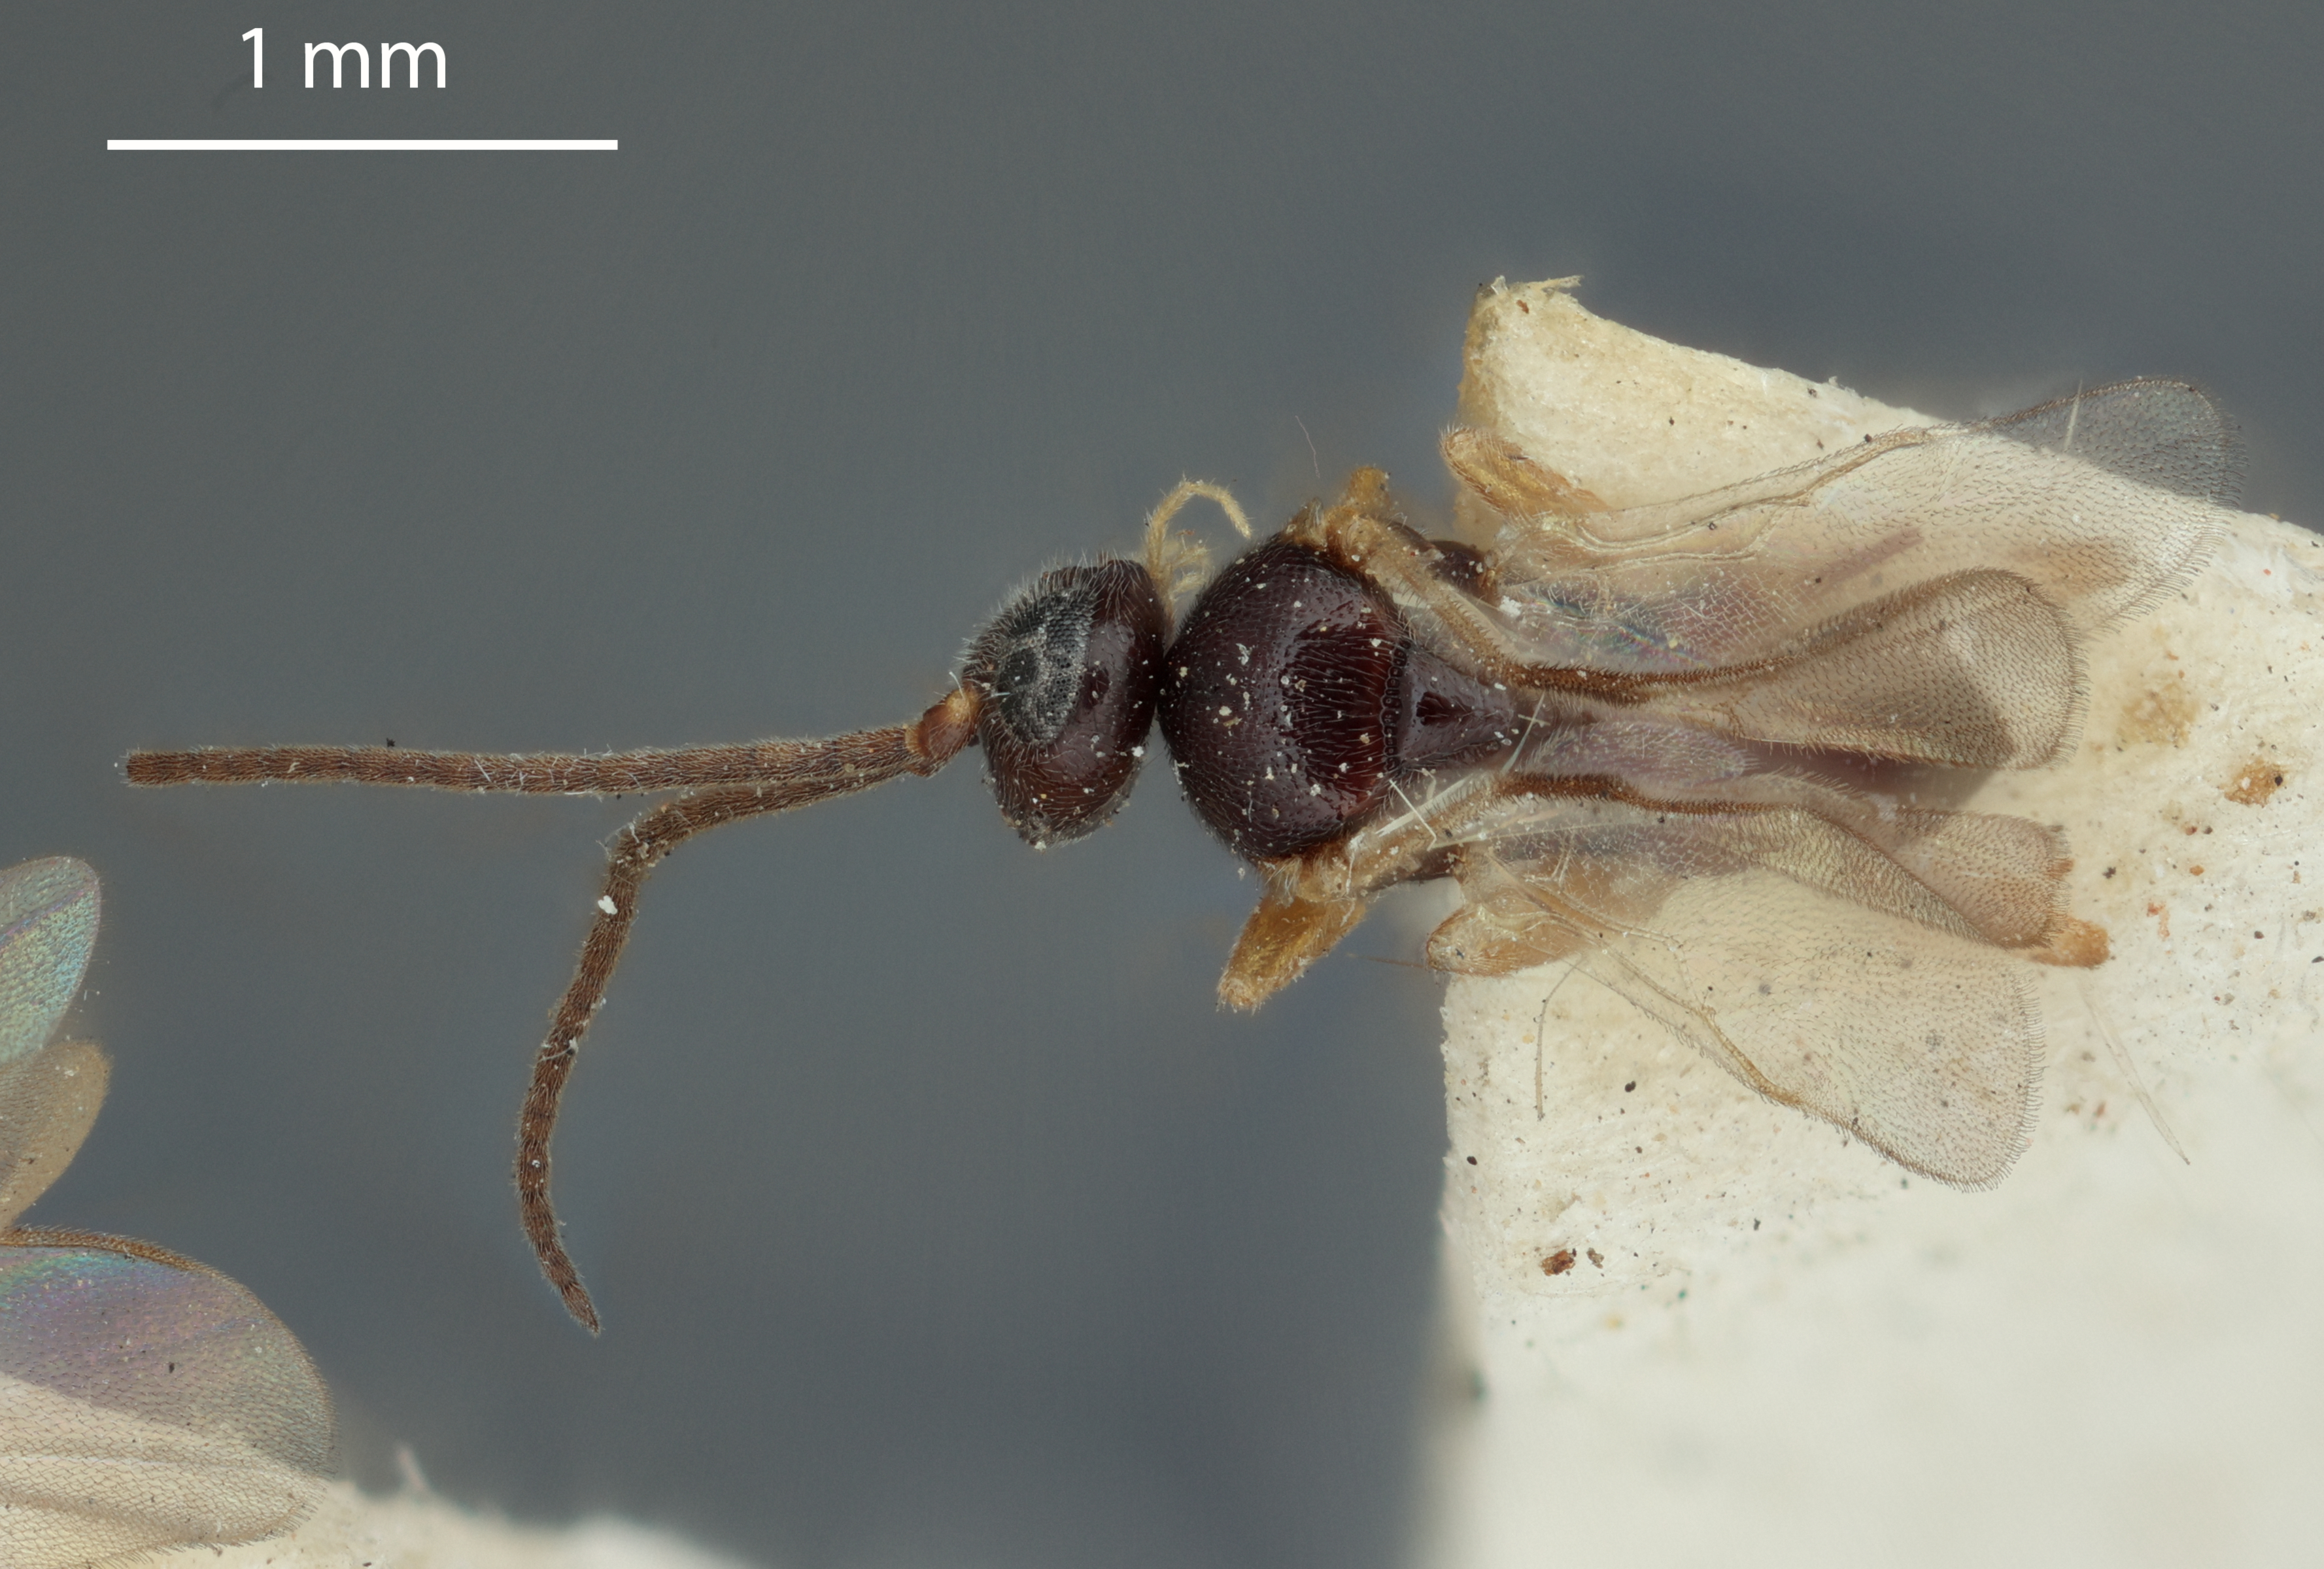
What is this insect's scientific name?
Apanteles smerinthi
